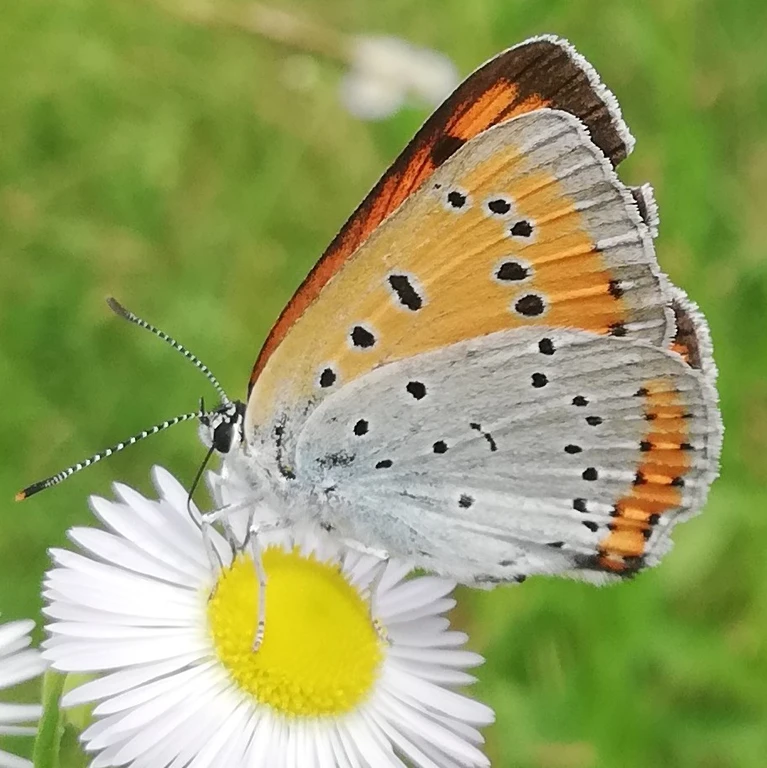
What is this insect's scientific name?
Lycaena dispar
